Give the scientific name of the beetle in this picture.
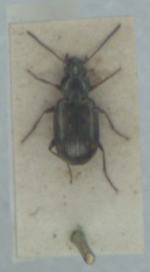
Bembidion varium
